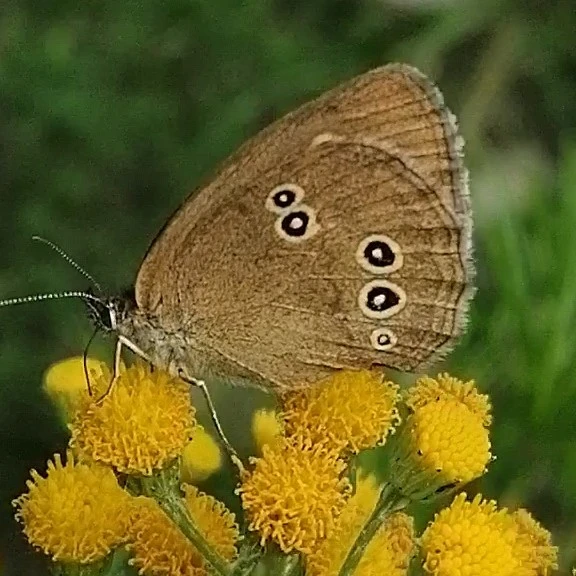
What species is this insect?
Aphantopus hyperantus
